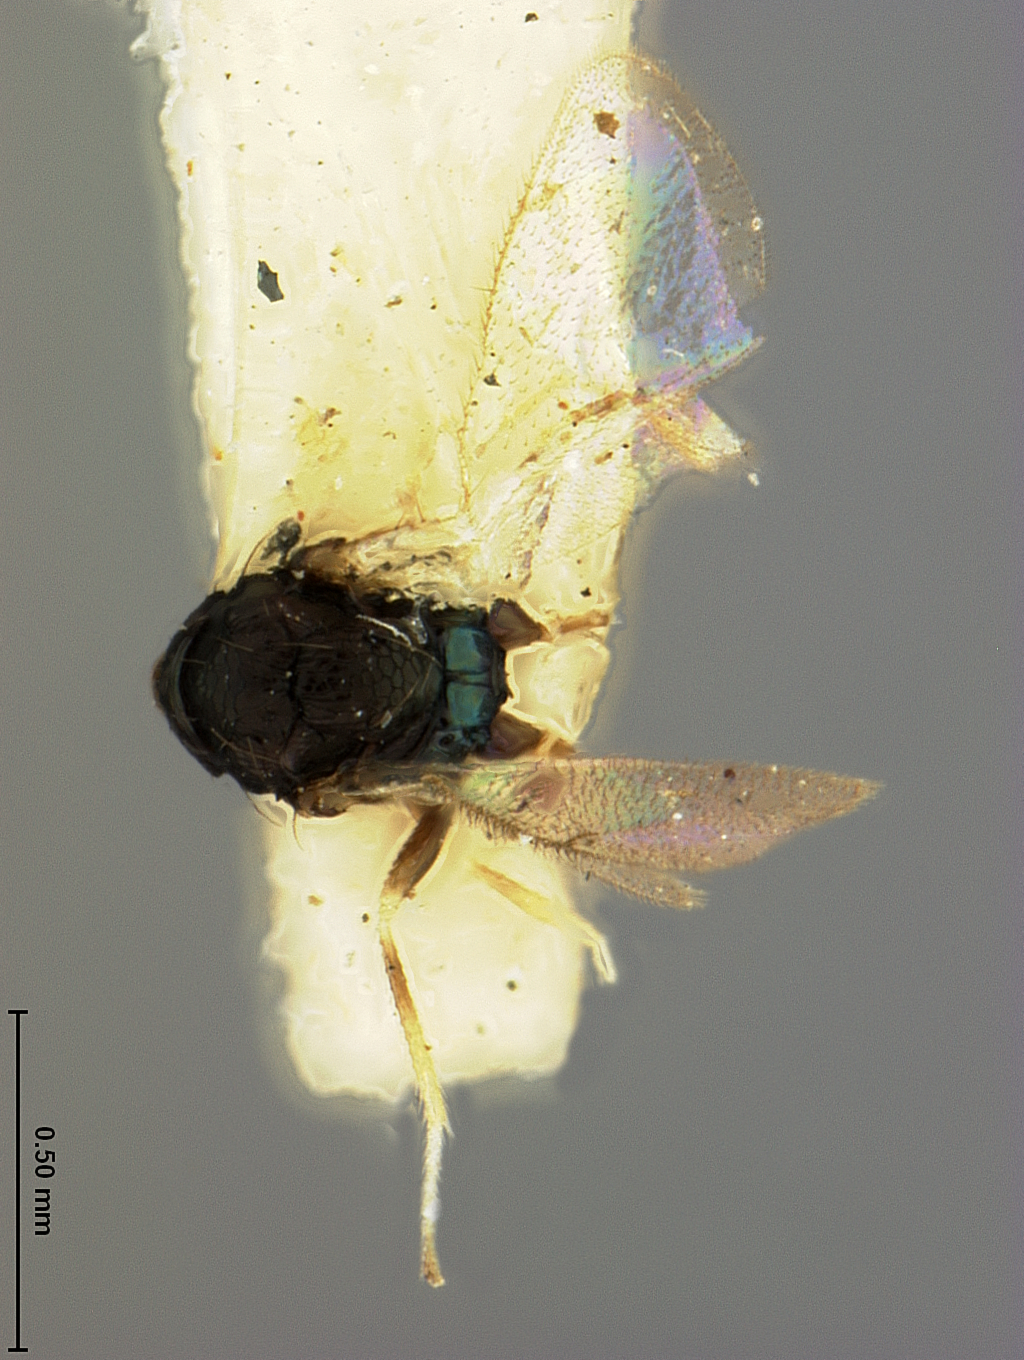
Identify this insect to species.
Closterocerus niger
